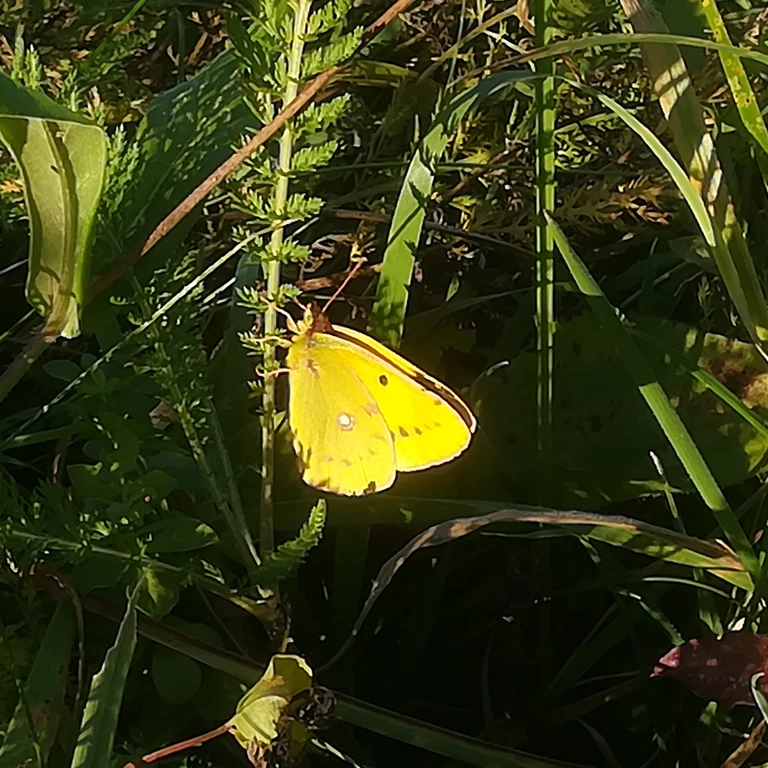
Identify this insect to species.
Colias croceus
